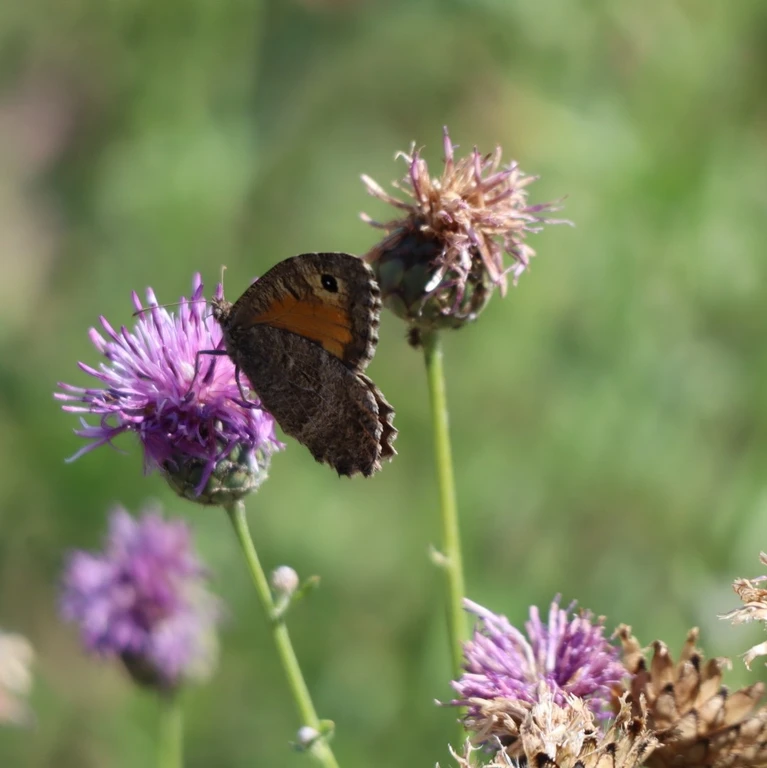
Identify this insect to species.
Arethusana arethusa
